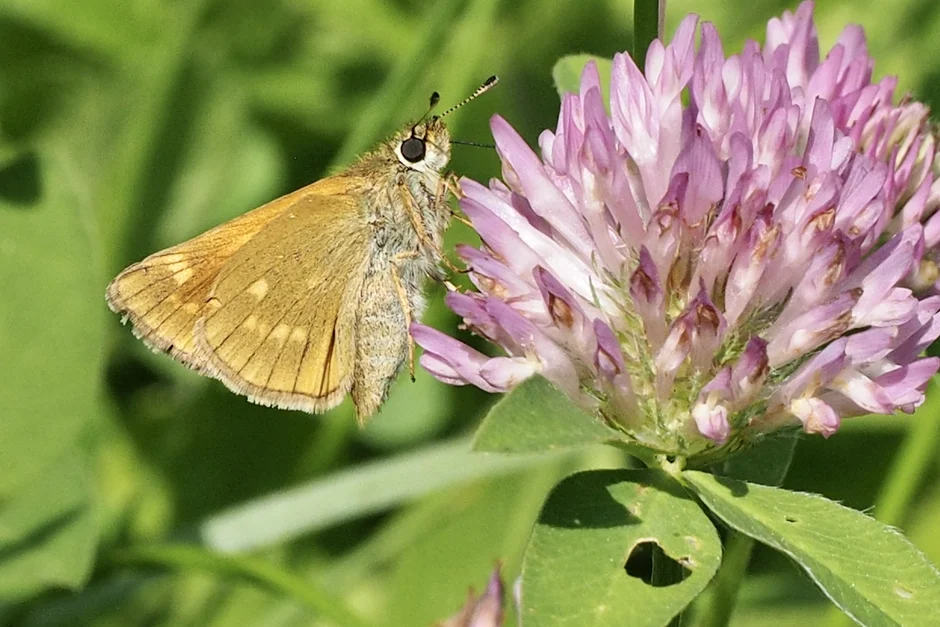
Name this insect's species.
Ochlodes sylvanus (also Ochlodes venata)
